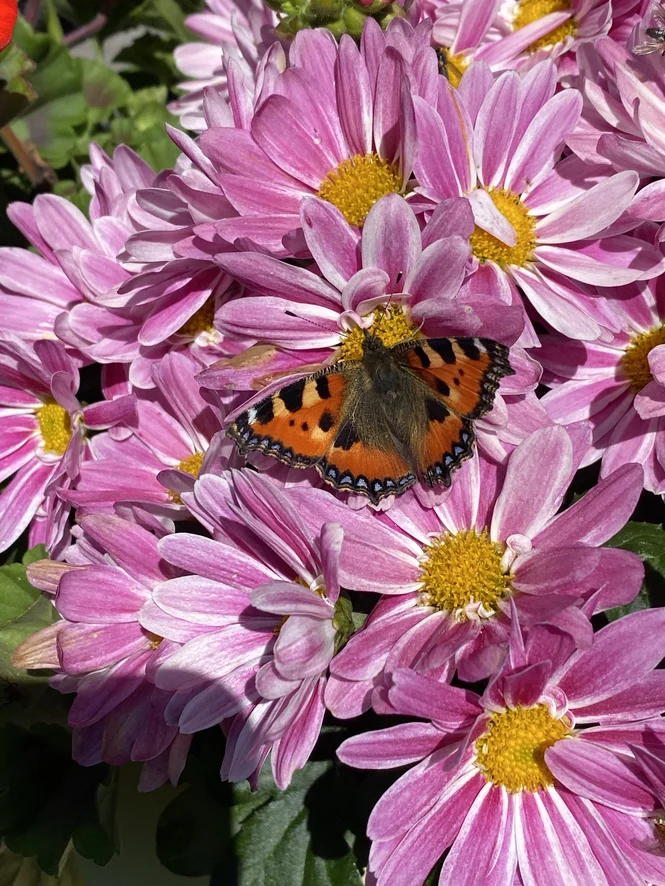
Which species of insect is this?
Aglais urticae
